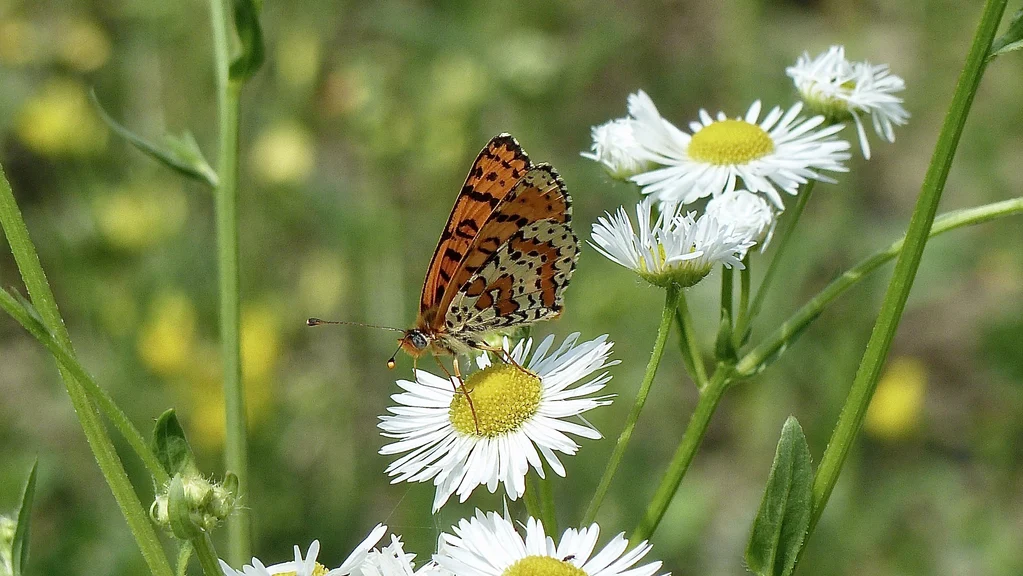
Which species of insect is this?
Melitaea didyma
